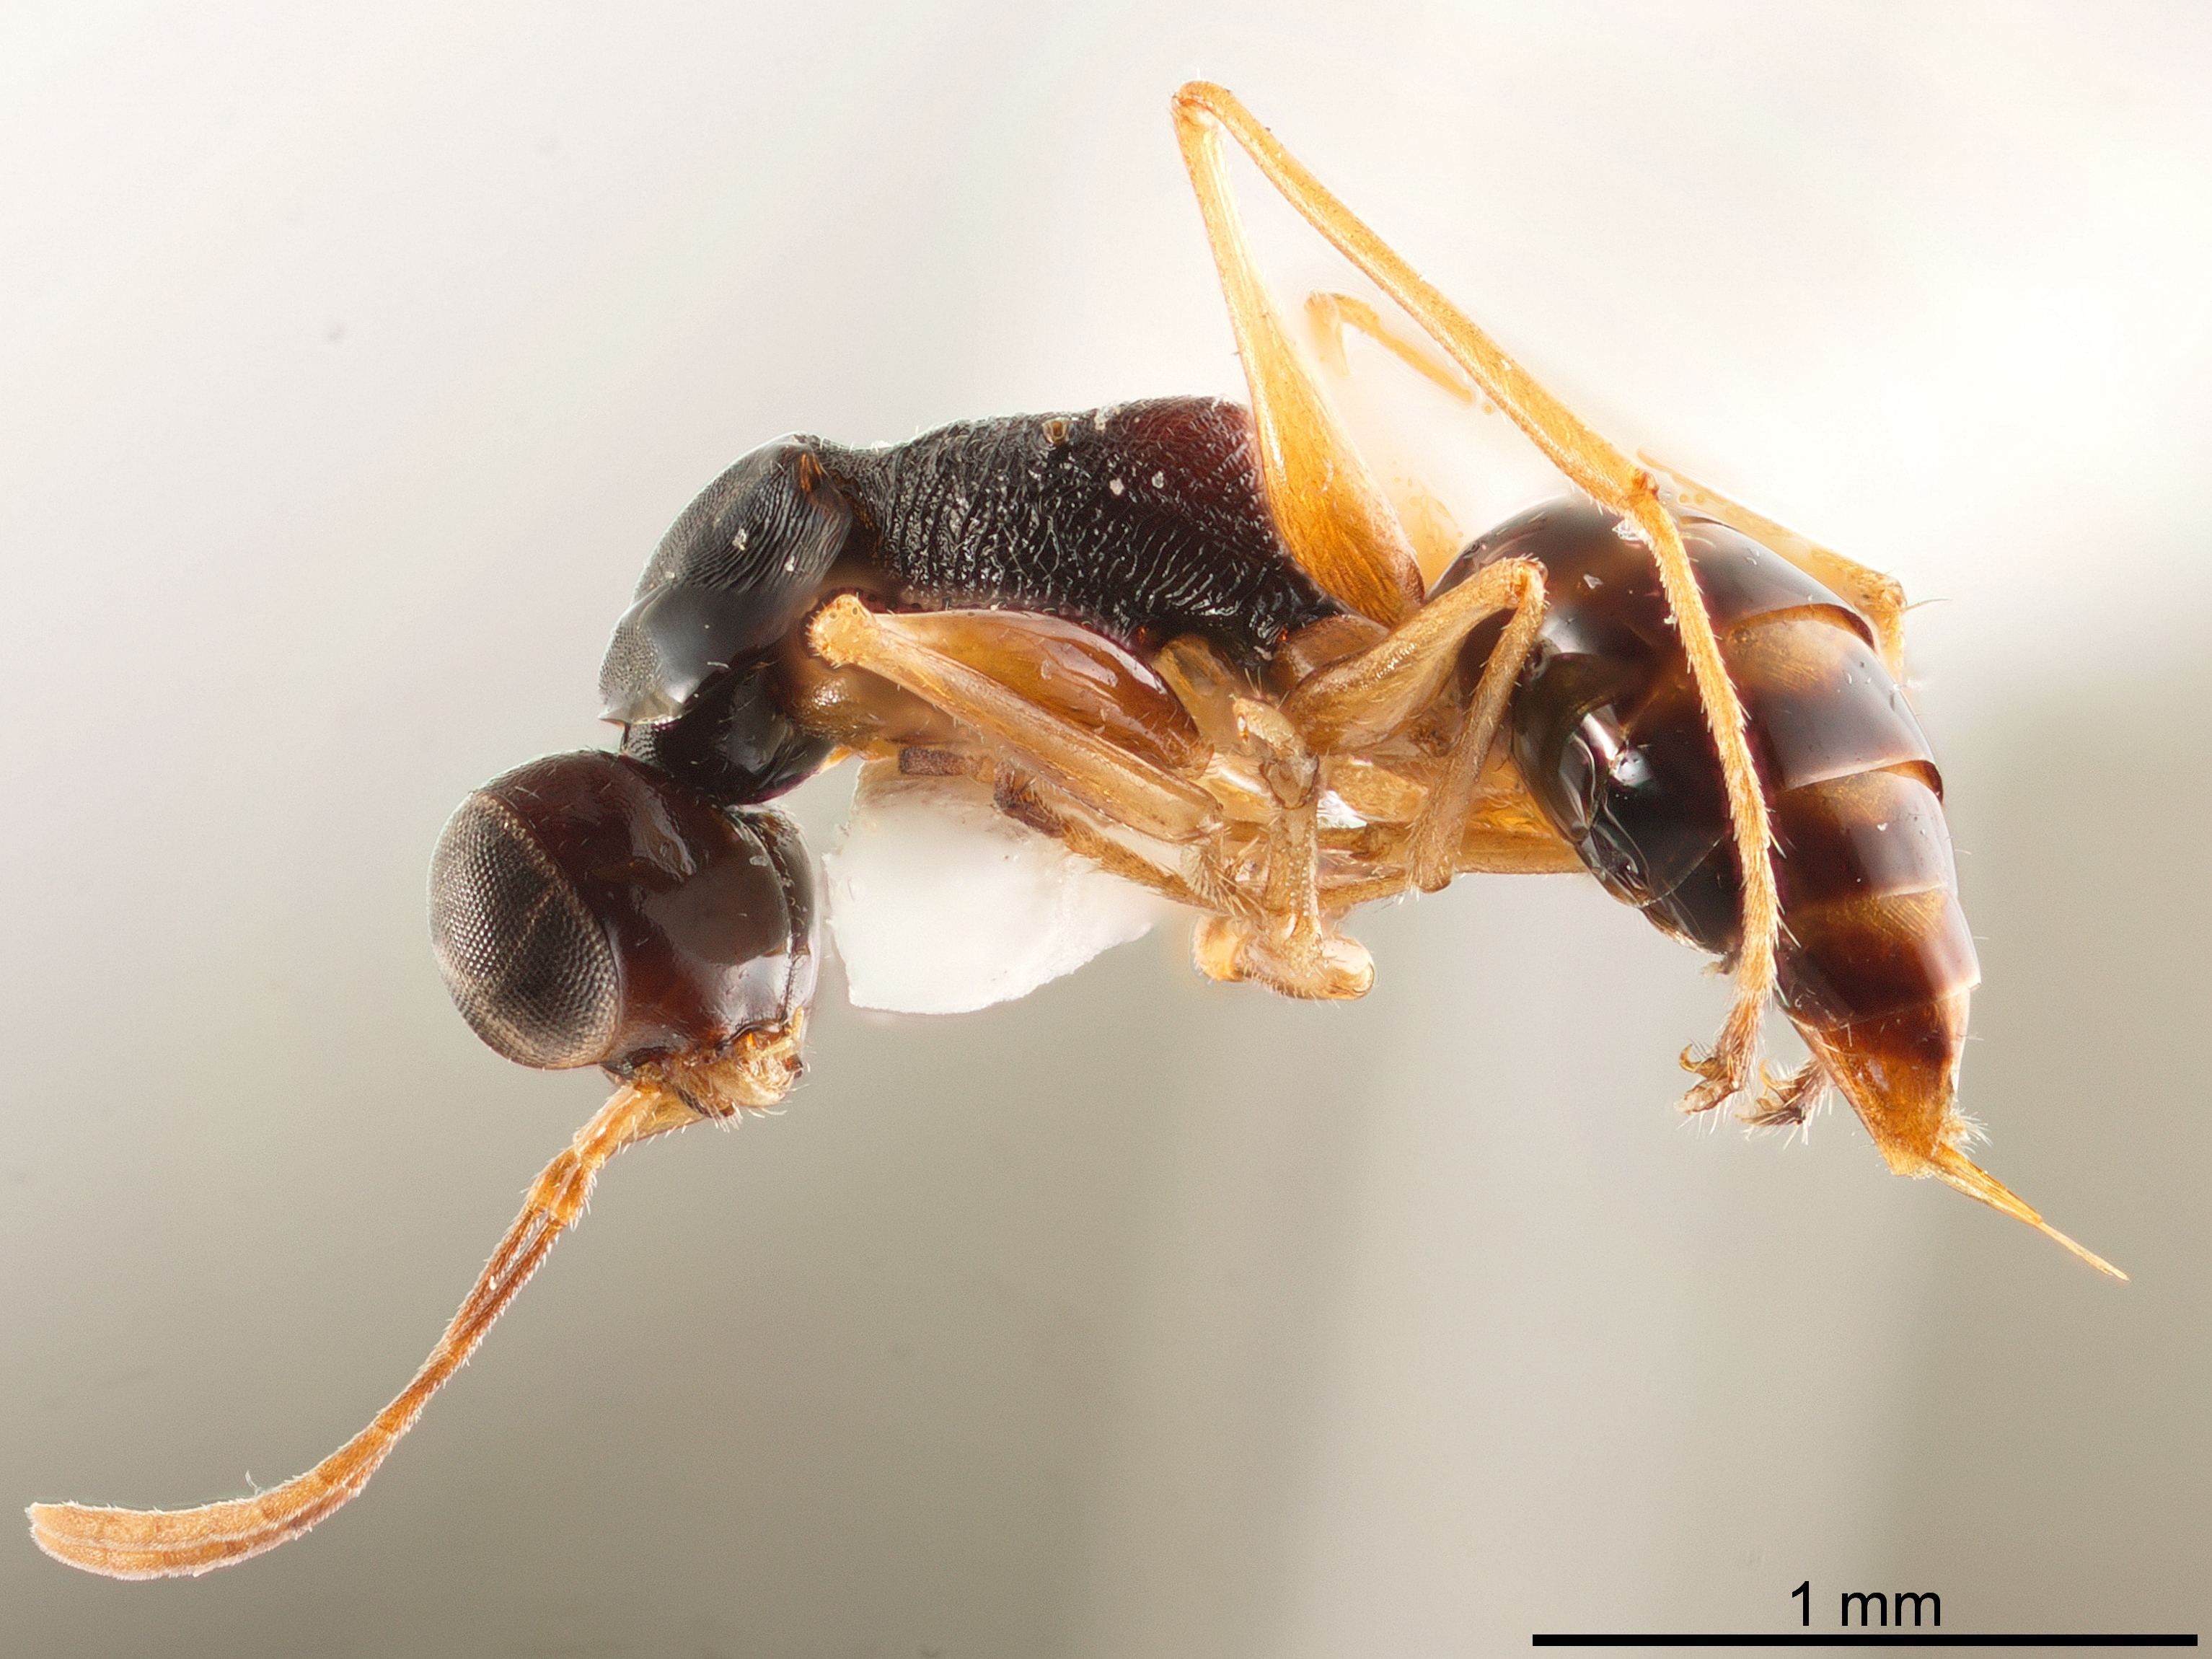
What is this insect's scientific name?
Dicondylus perkinsi
